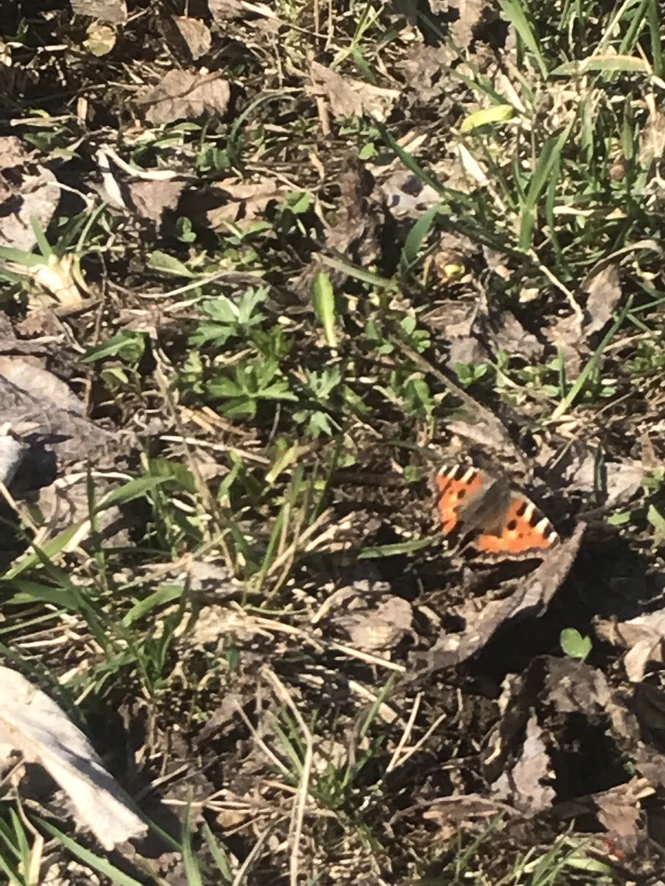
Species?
Aglais urticae
